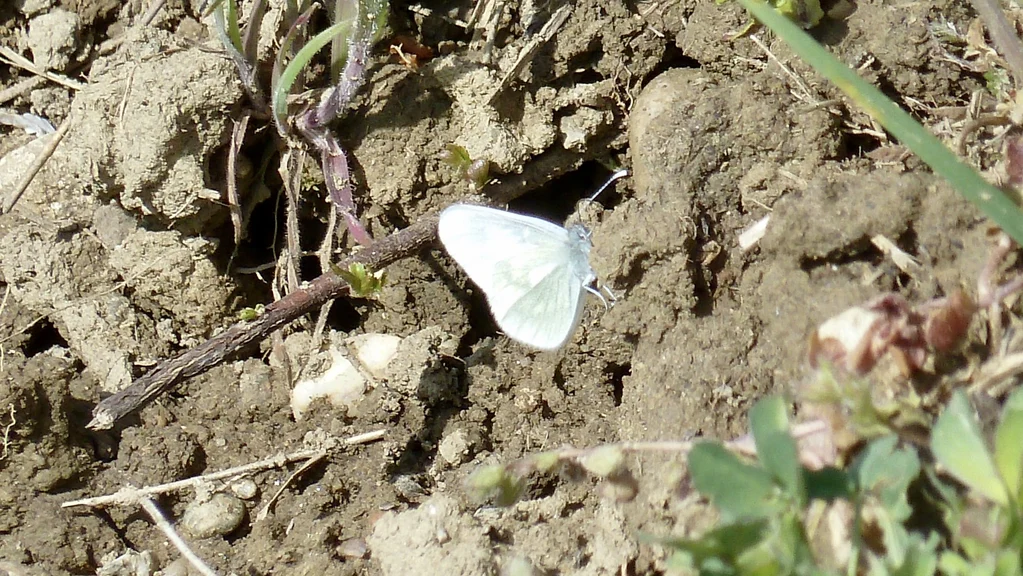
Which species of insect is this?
Leptidea sinapis/juvernica
